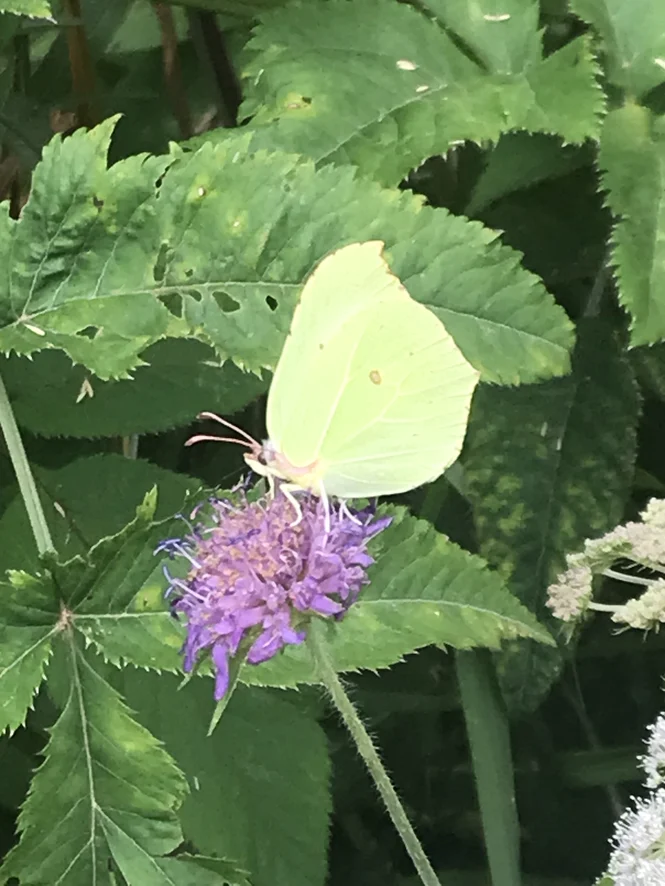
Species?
Gonepteryx rhamni
